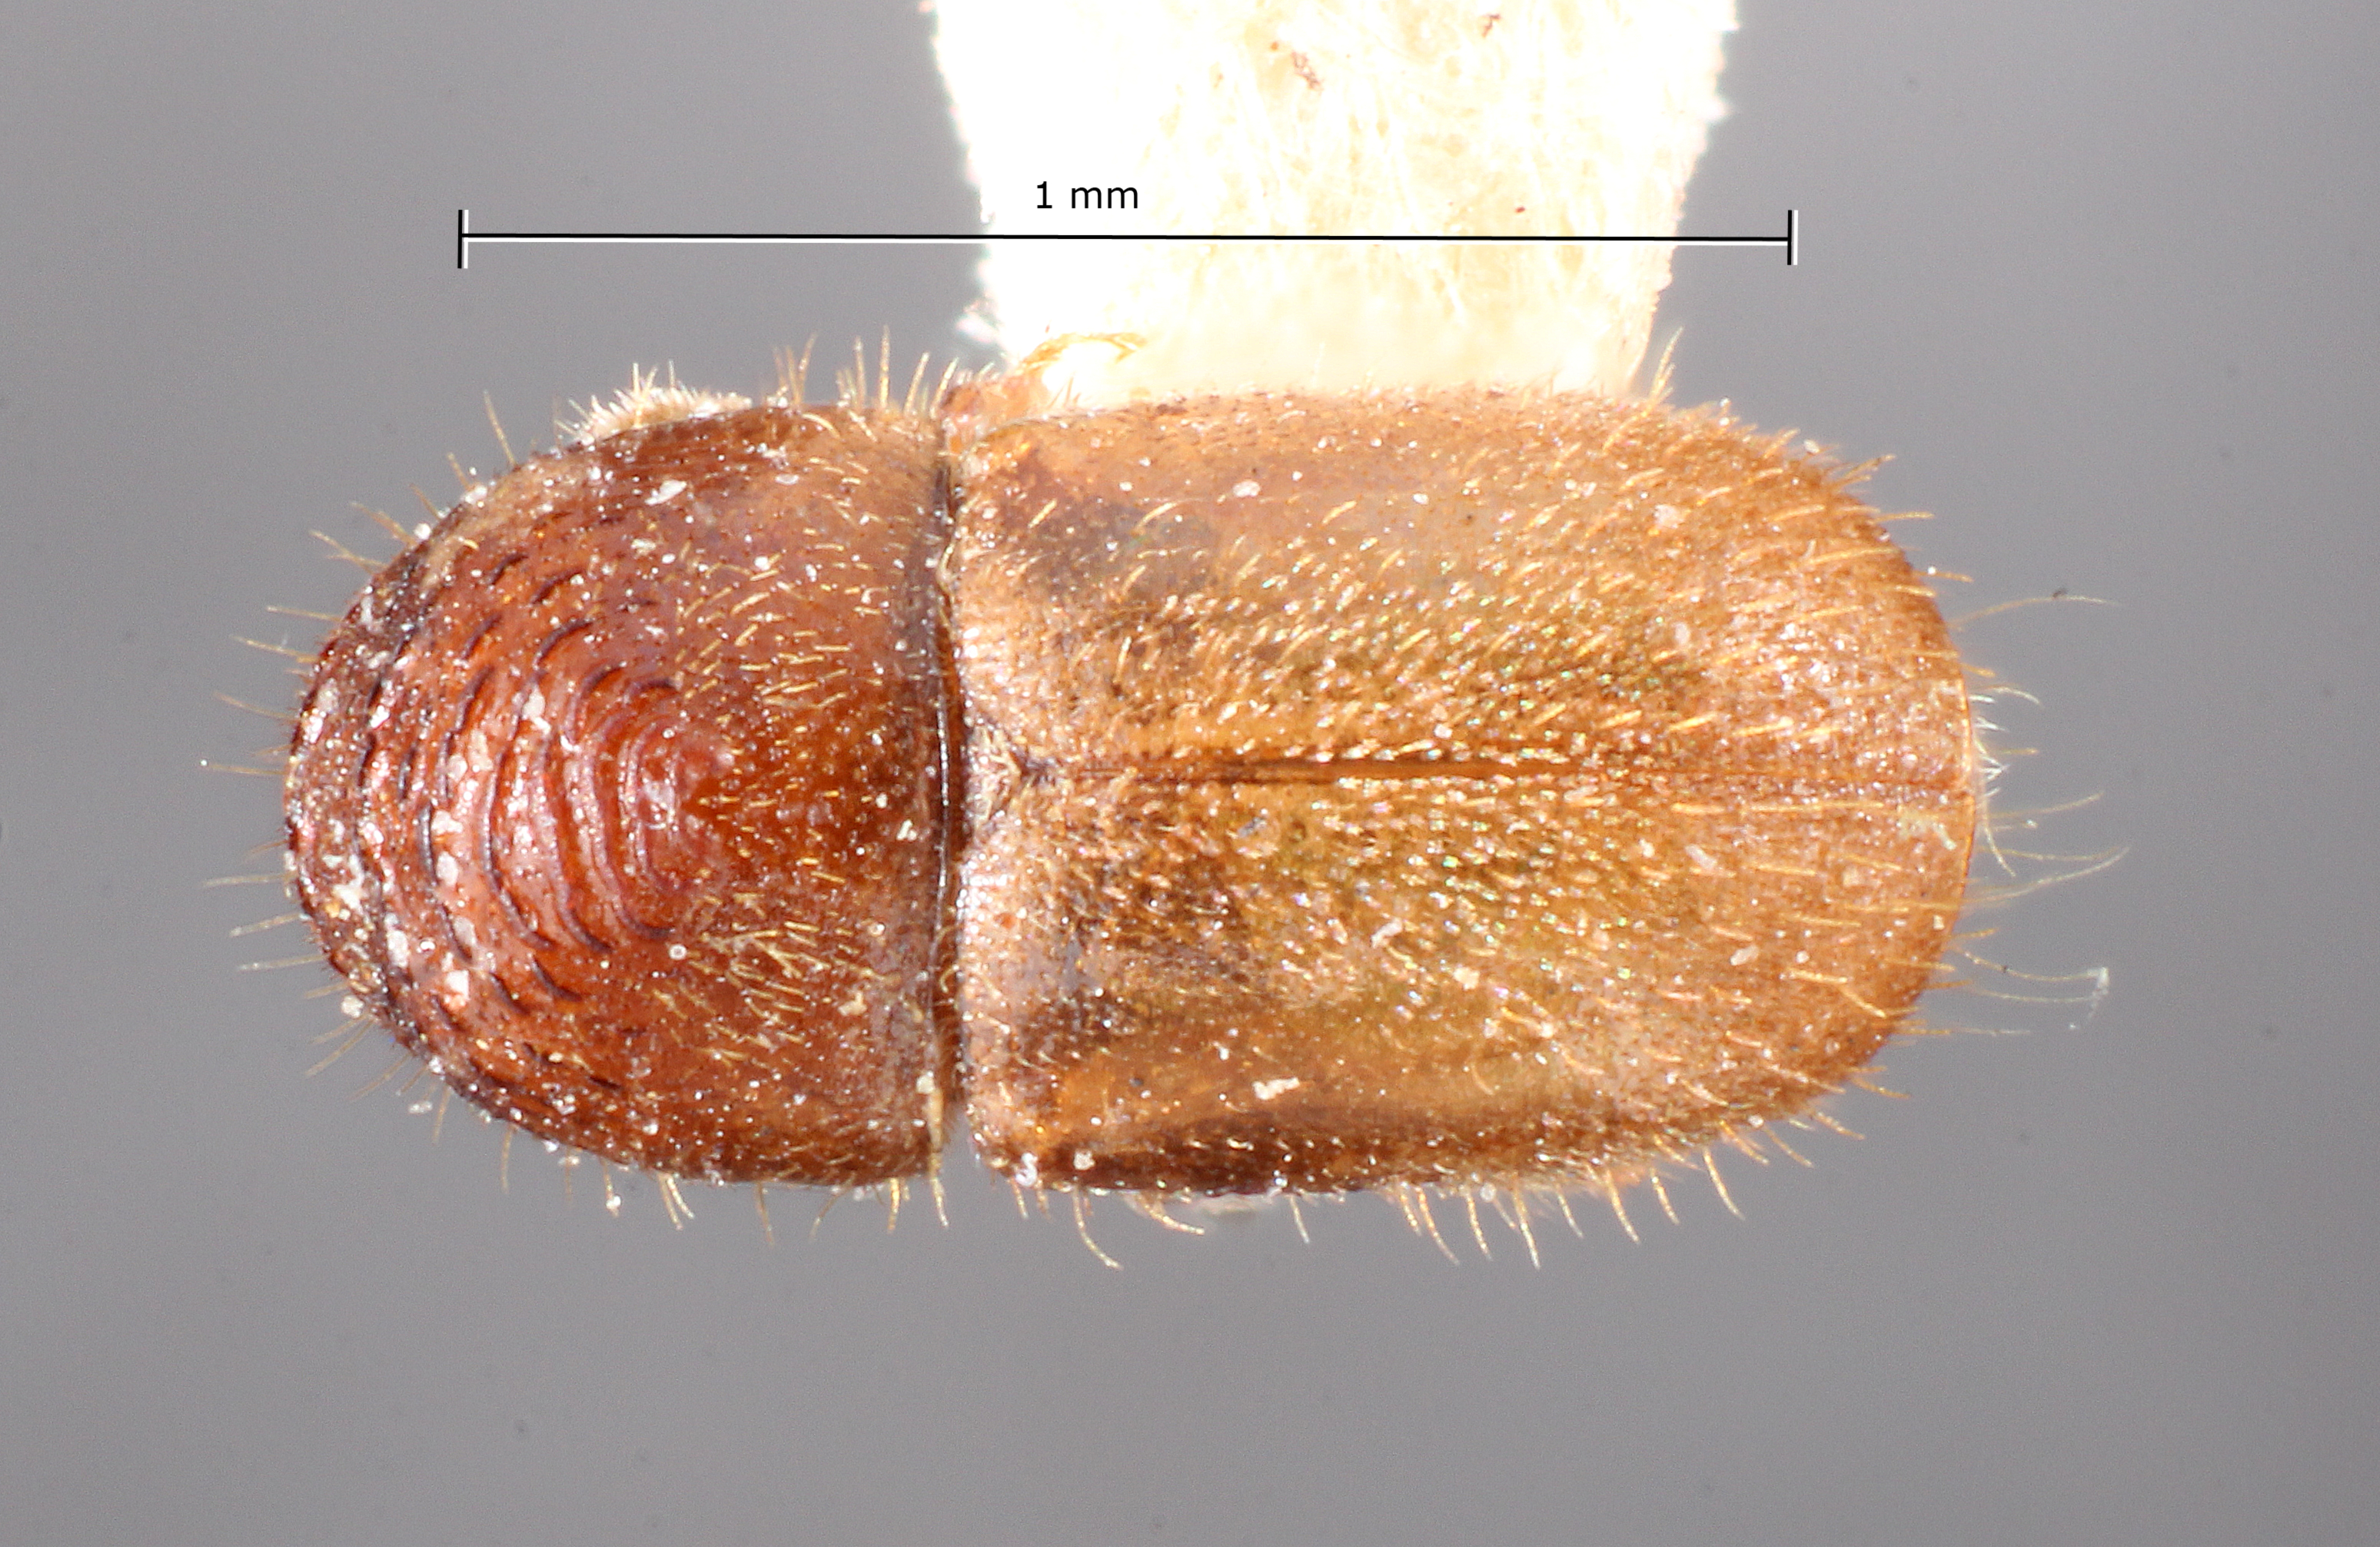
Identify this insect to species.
Margadillius margadilaonis
